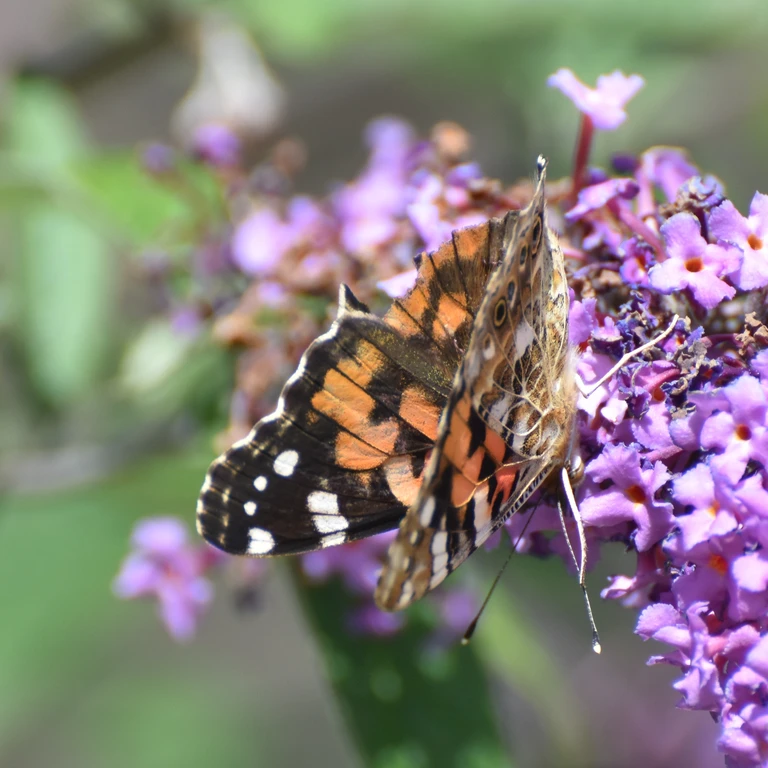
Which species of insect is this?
Vanessa cardui
